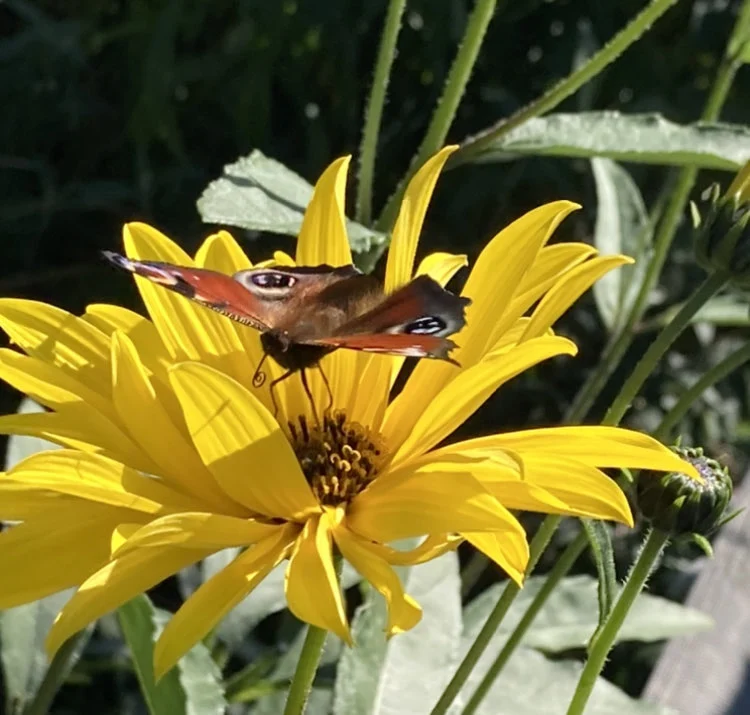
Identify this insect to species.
Aglais io
